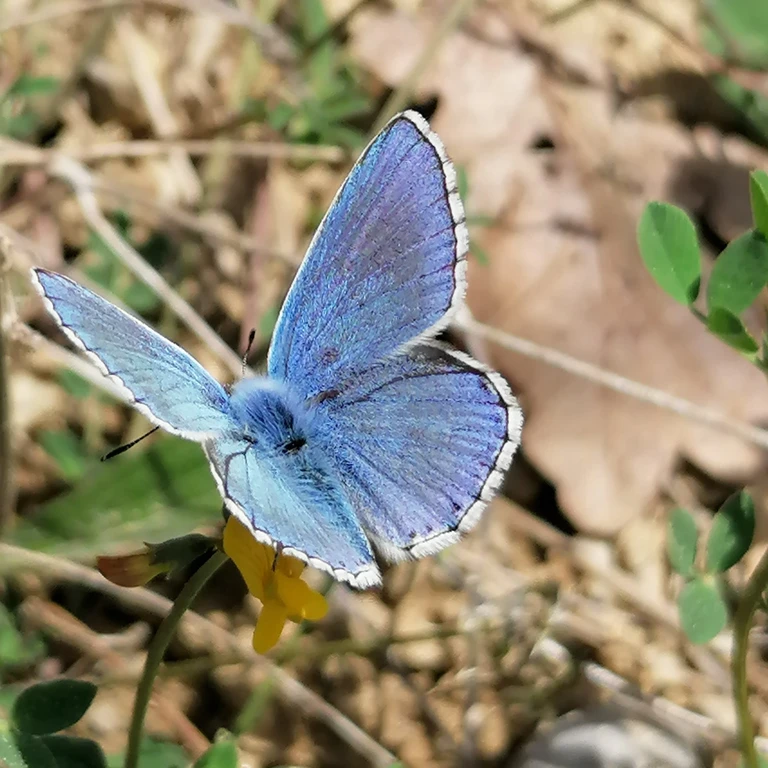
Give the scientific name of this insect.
Lysandra bellargus
